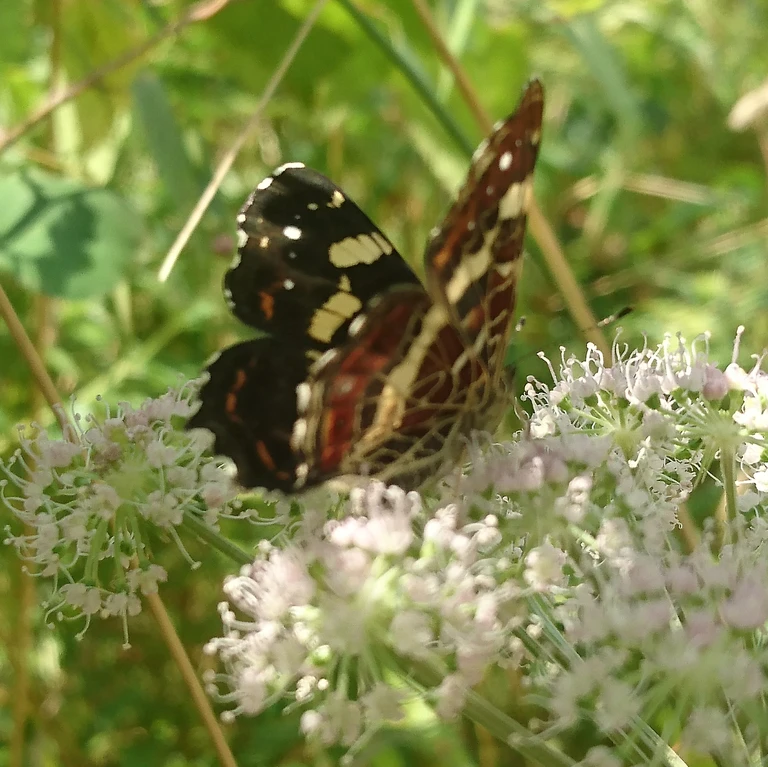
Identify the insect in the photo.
Araschnia levana
